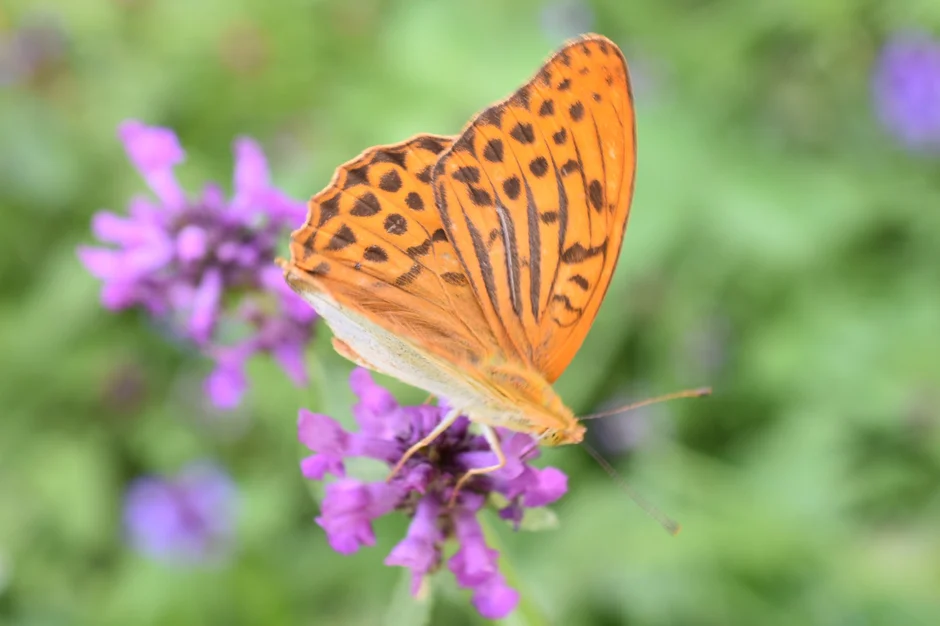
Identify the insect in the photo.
Argynnis paphia
